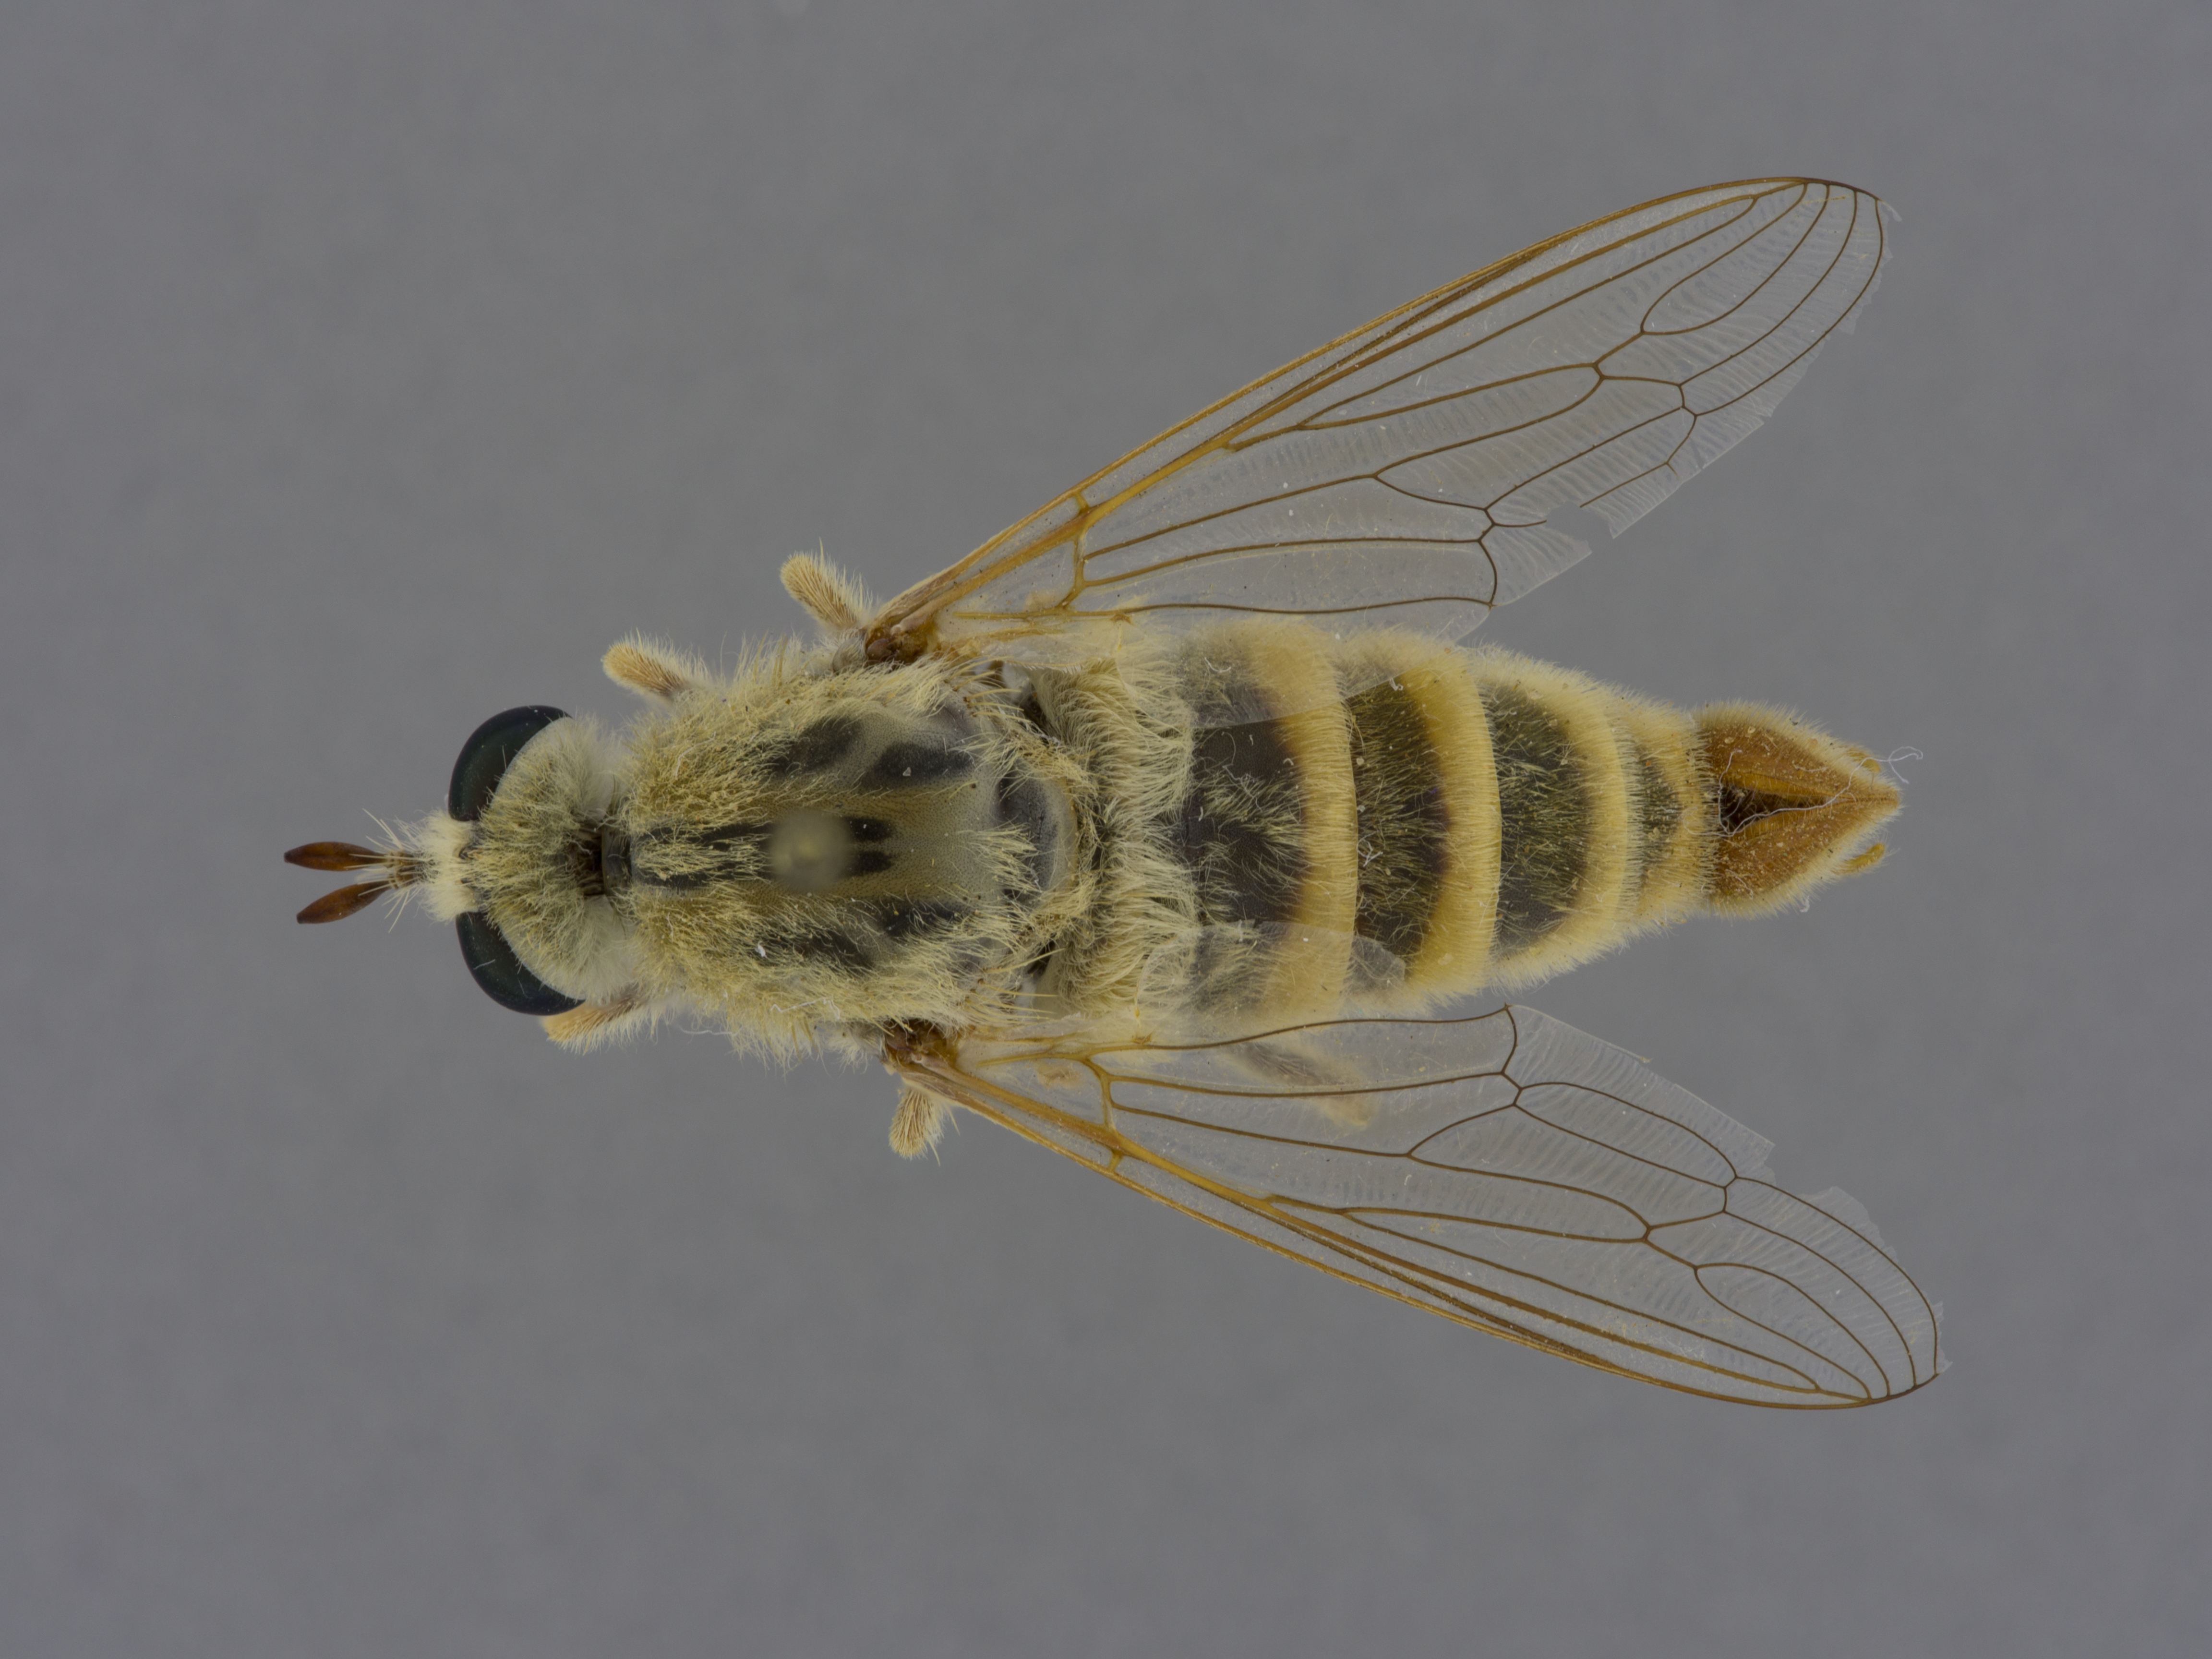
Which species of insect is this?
Rhaphiomidas hasbroucki
